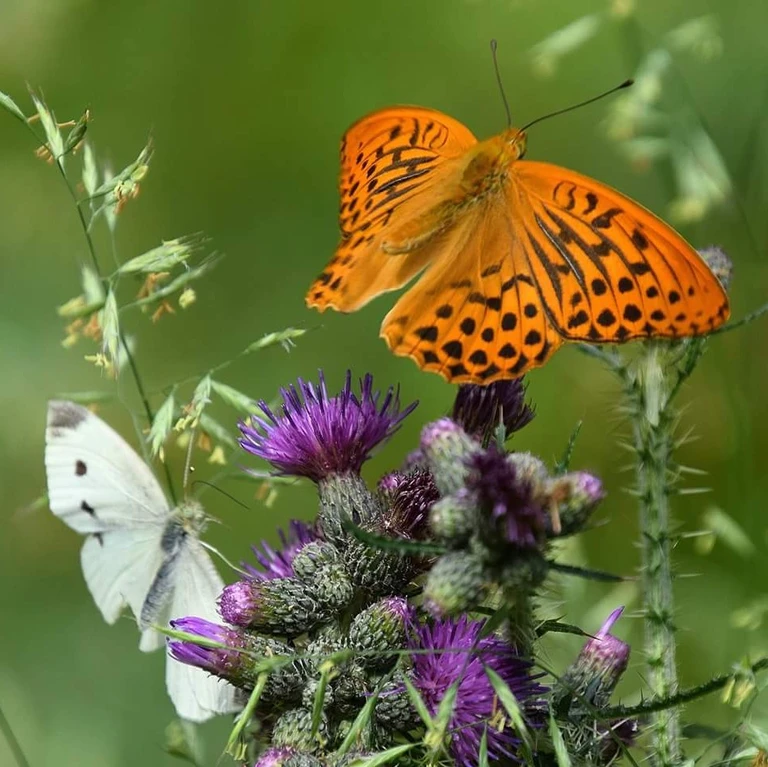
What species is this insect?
Argynnis paphia
